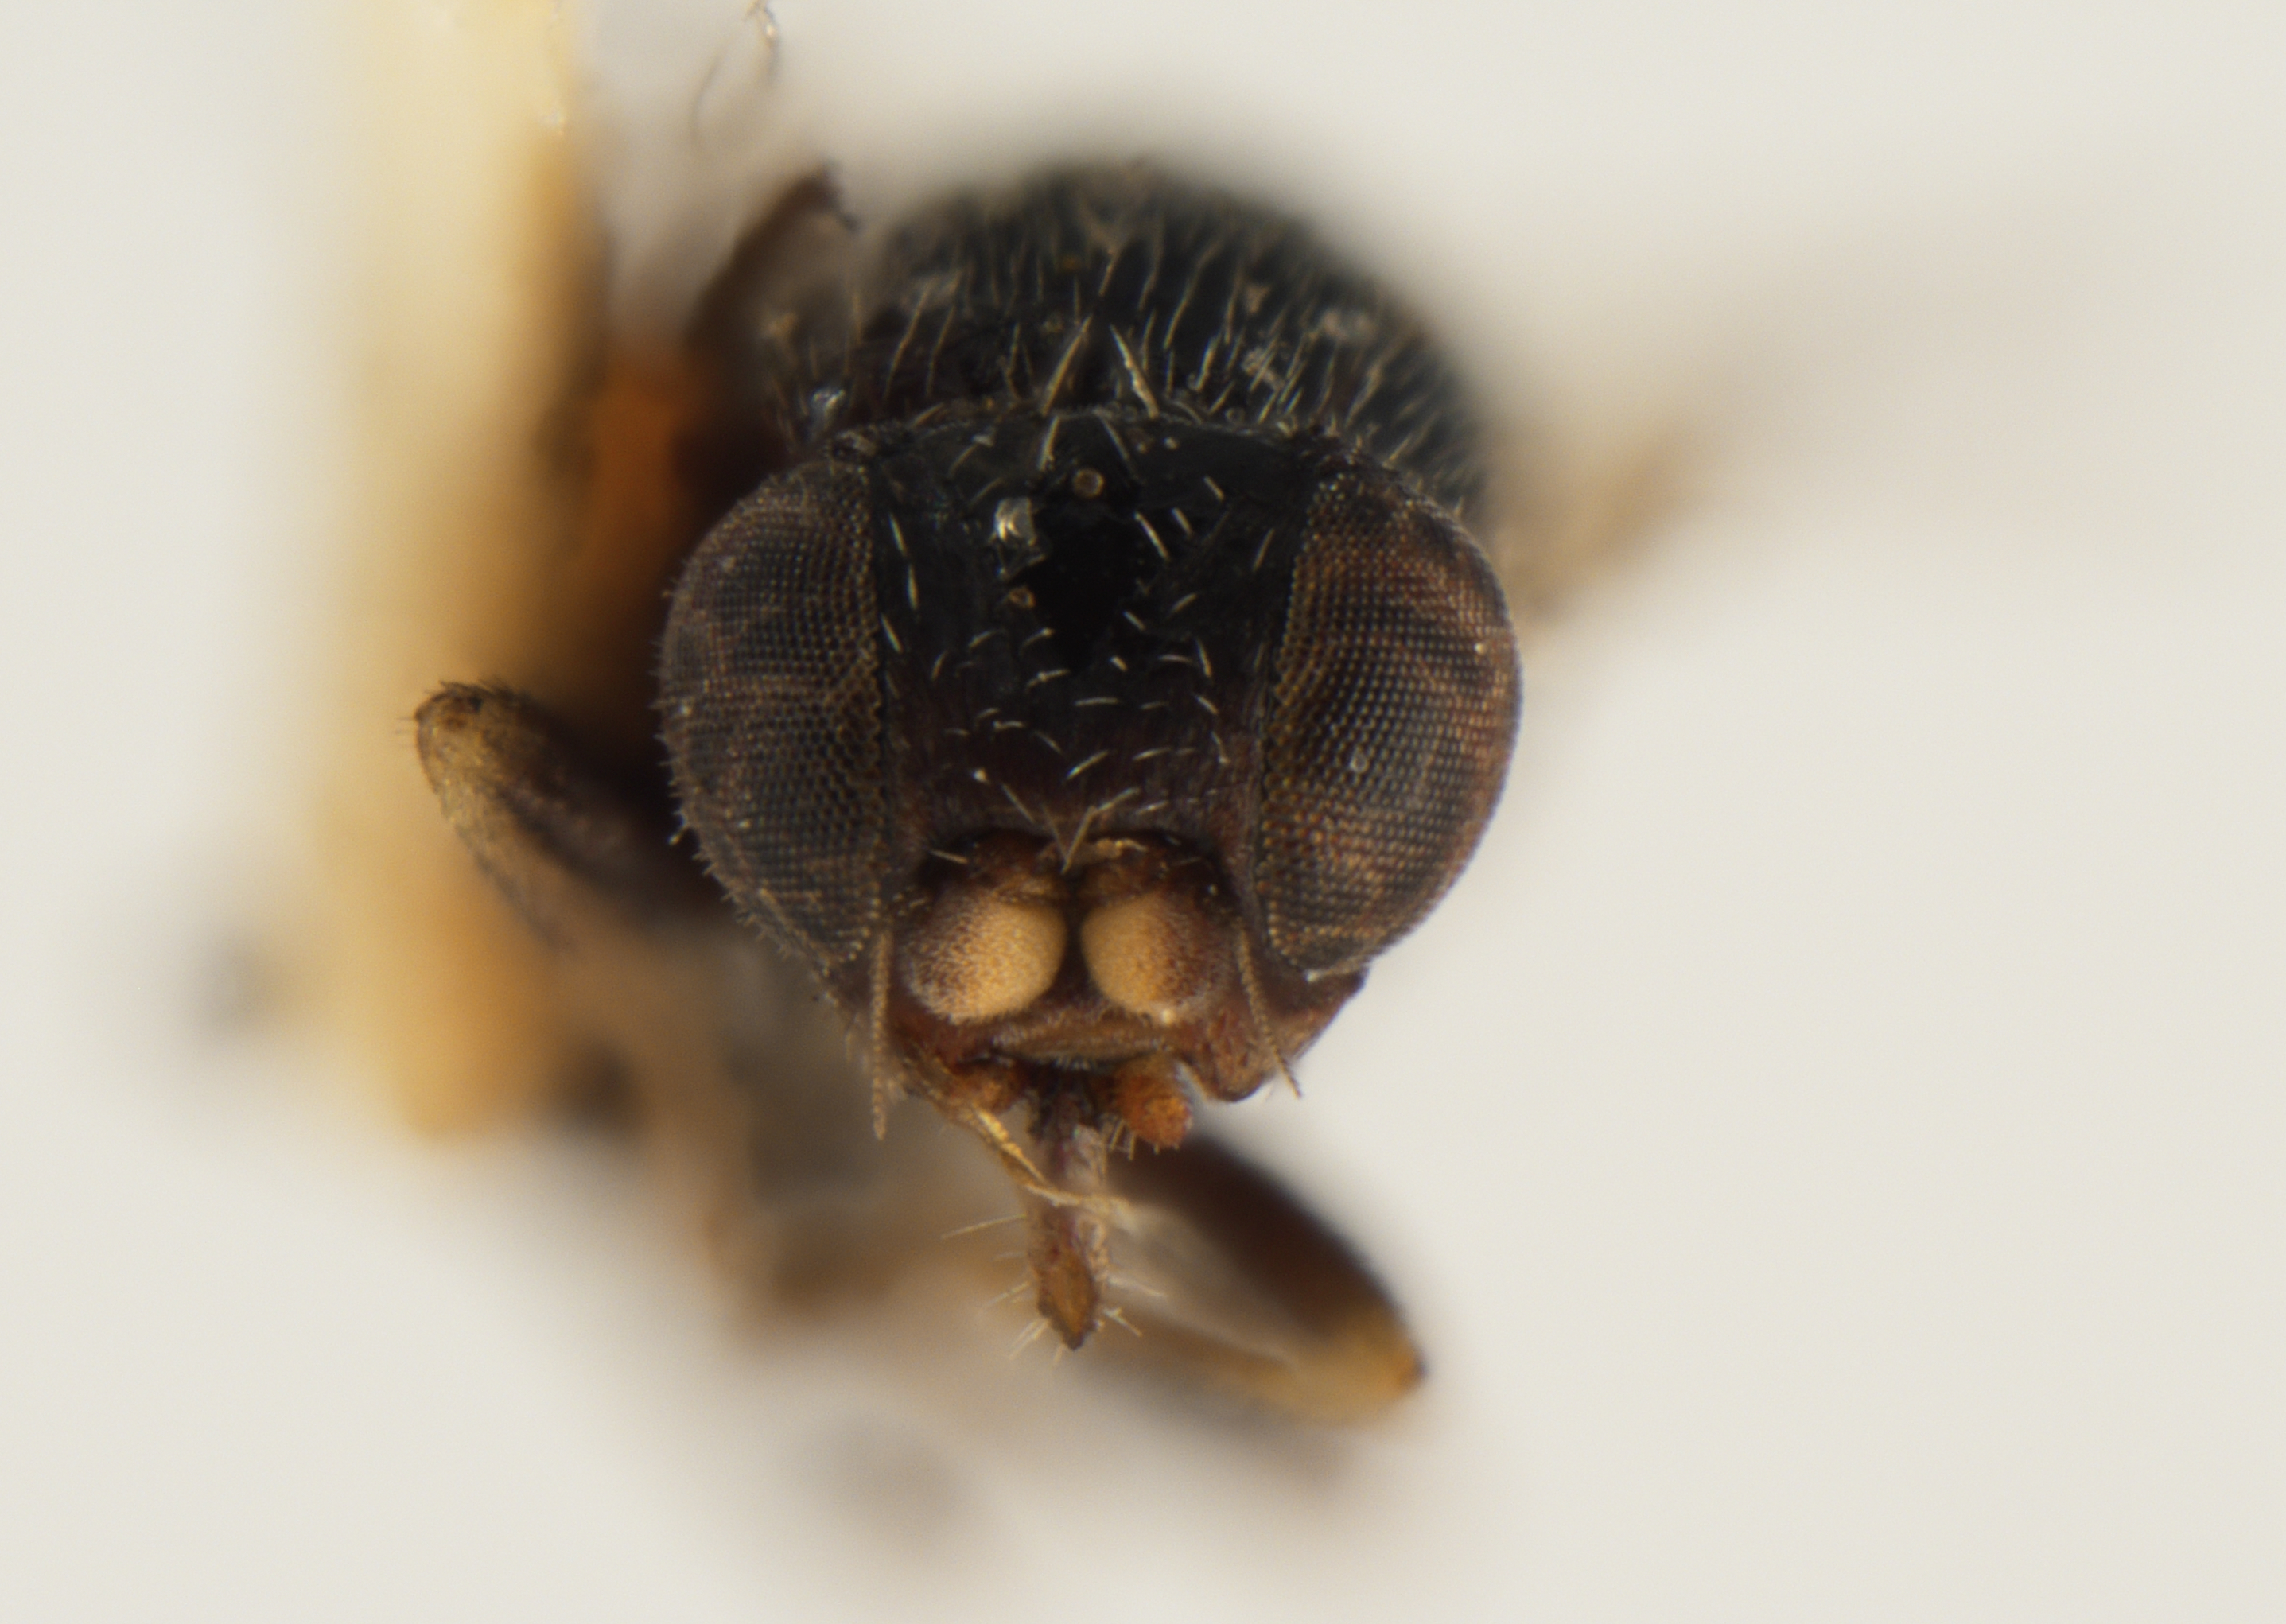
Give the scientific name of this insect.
Siphonella neglecta
